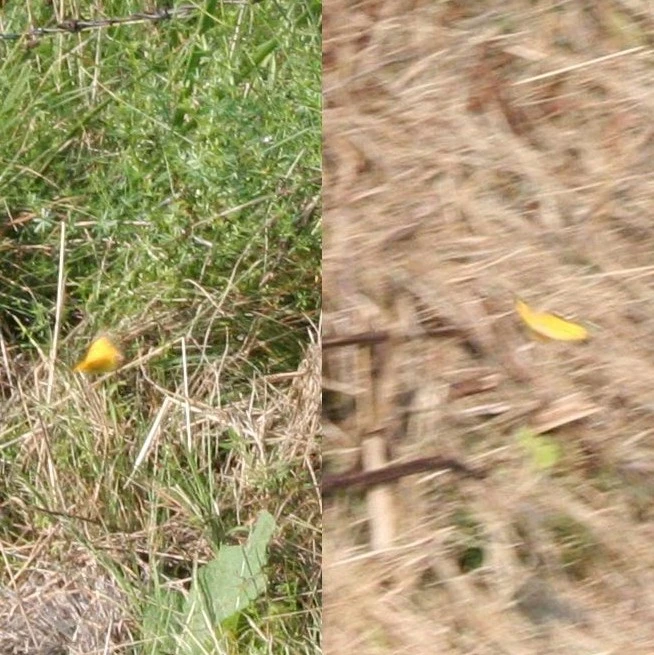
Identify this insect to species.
Colias croceus
